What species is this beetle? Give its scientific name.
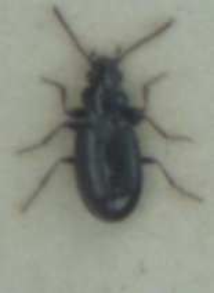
Bembidion minimum
